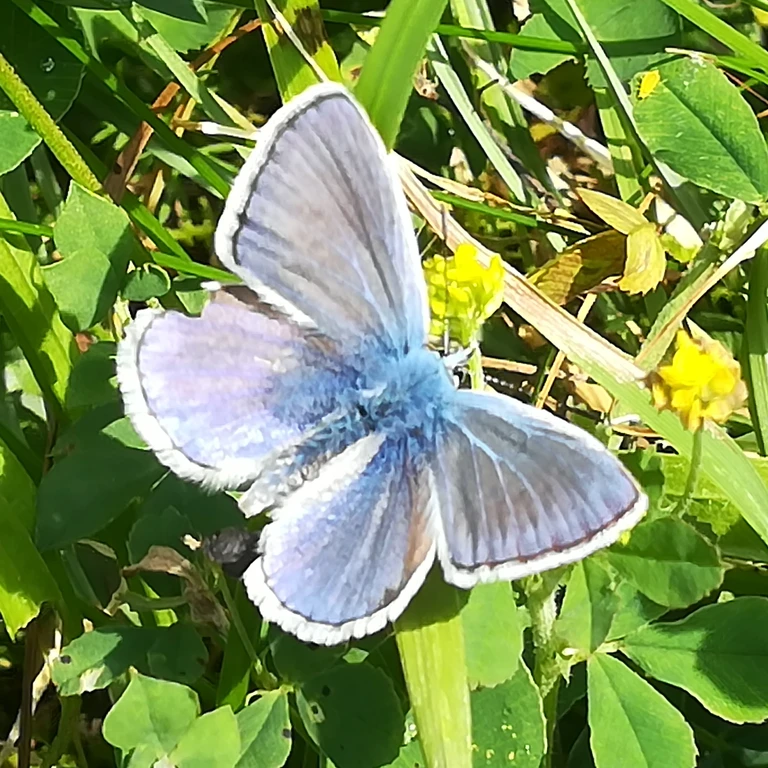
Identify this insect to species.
Polyommatus icarus
